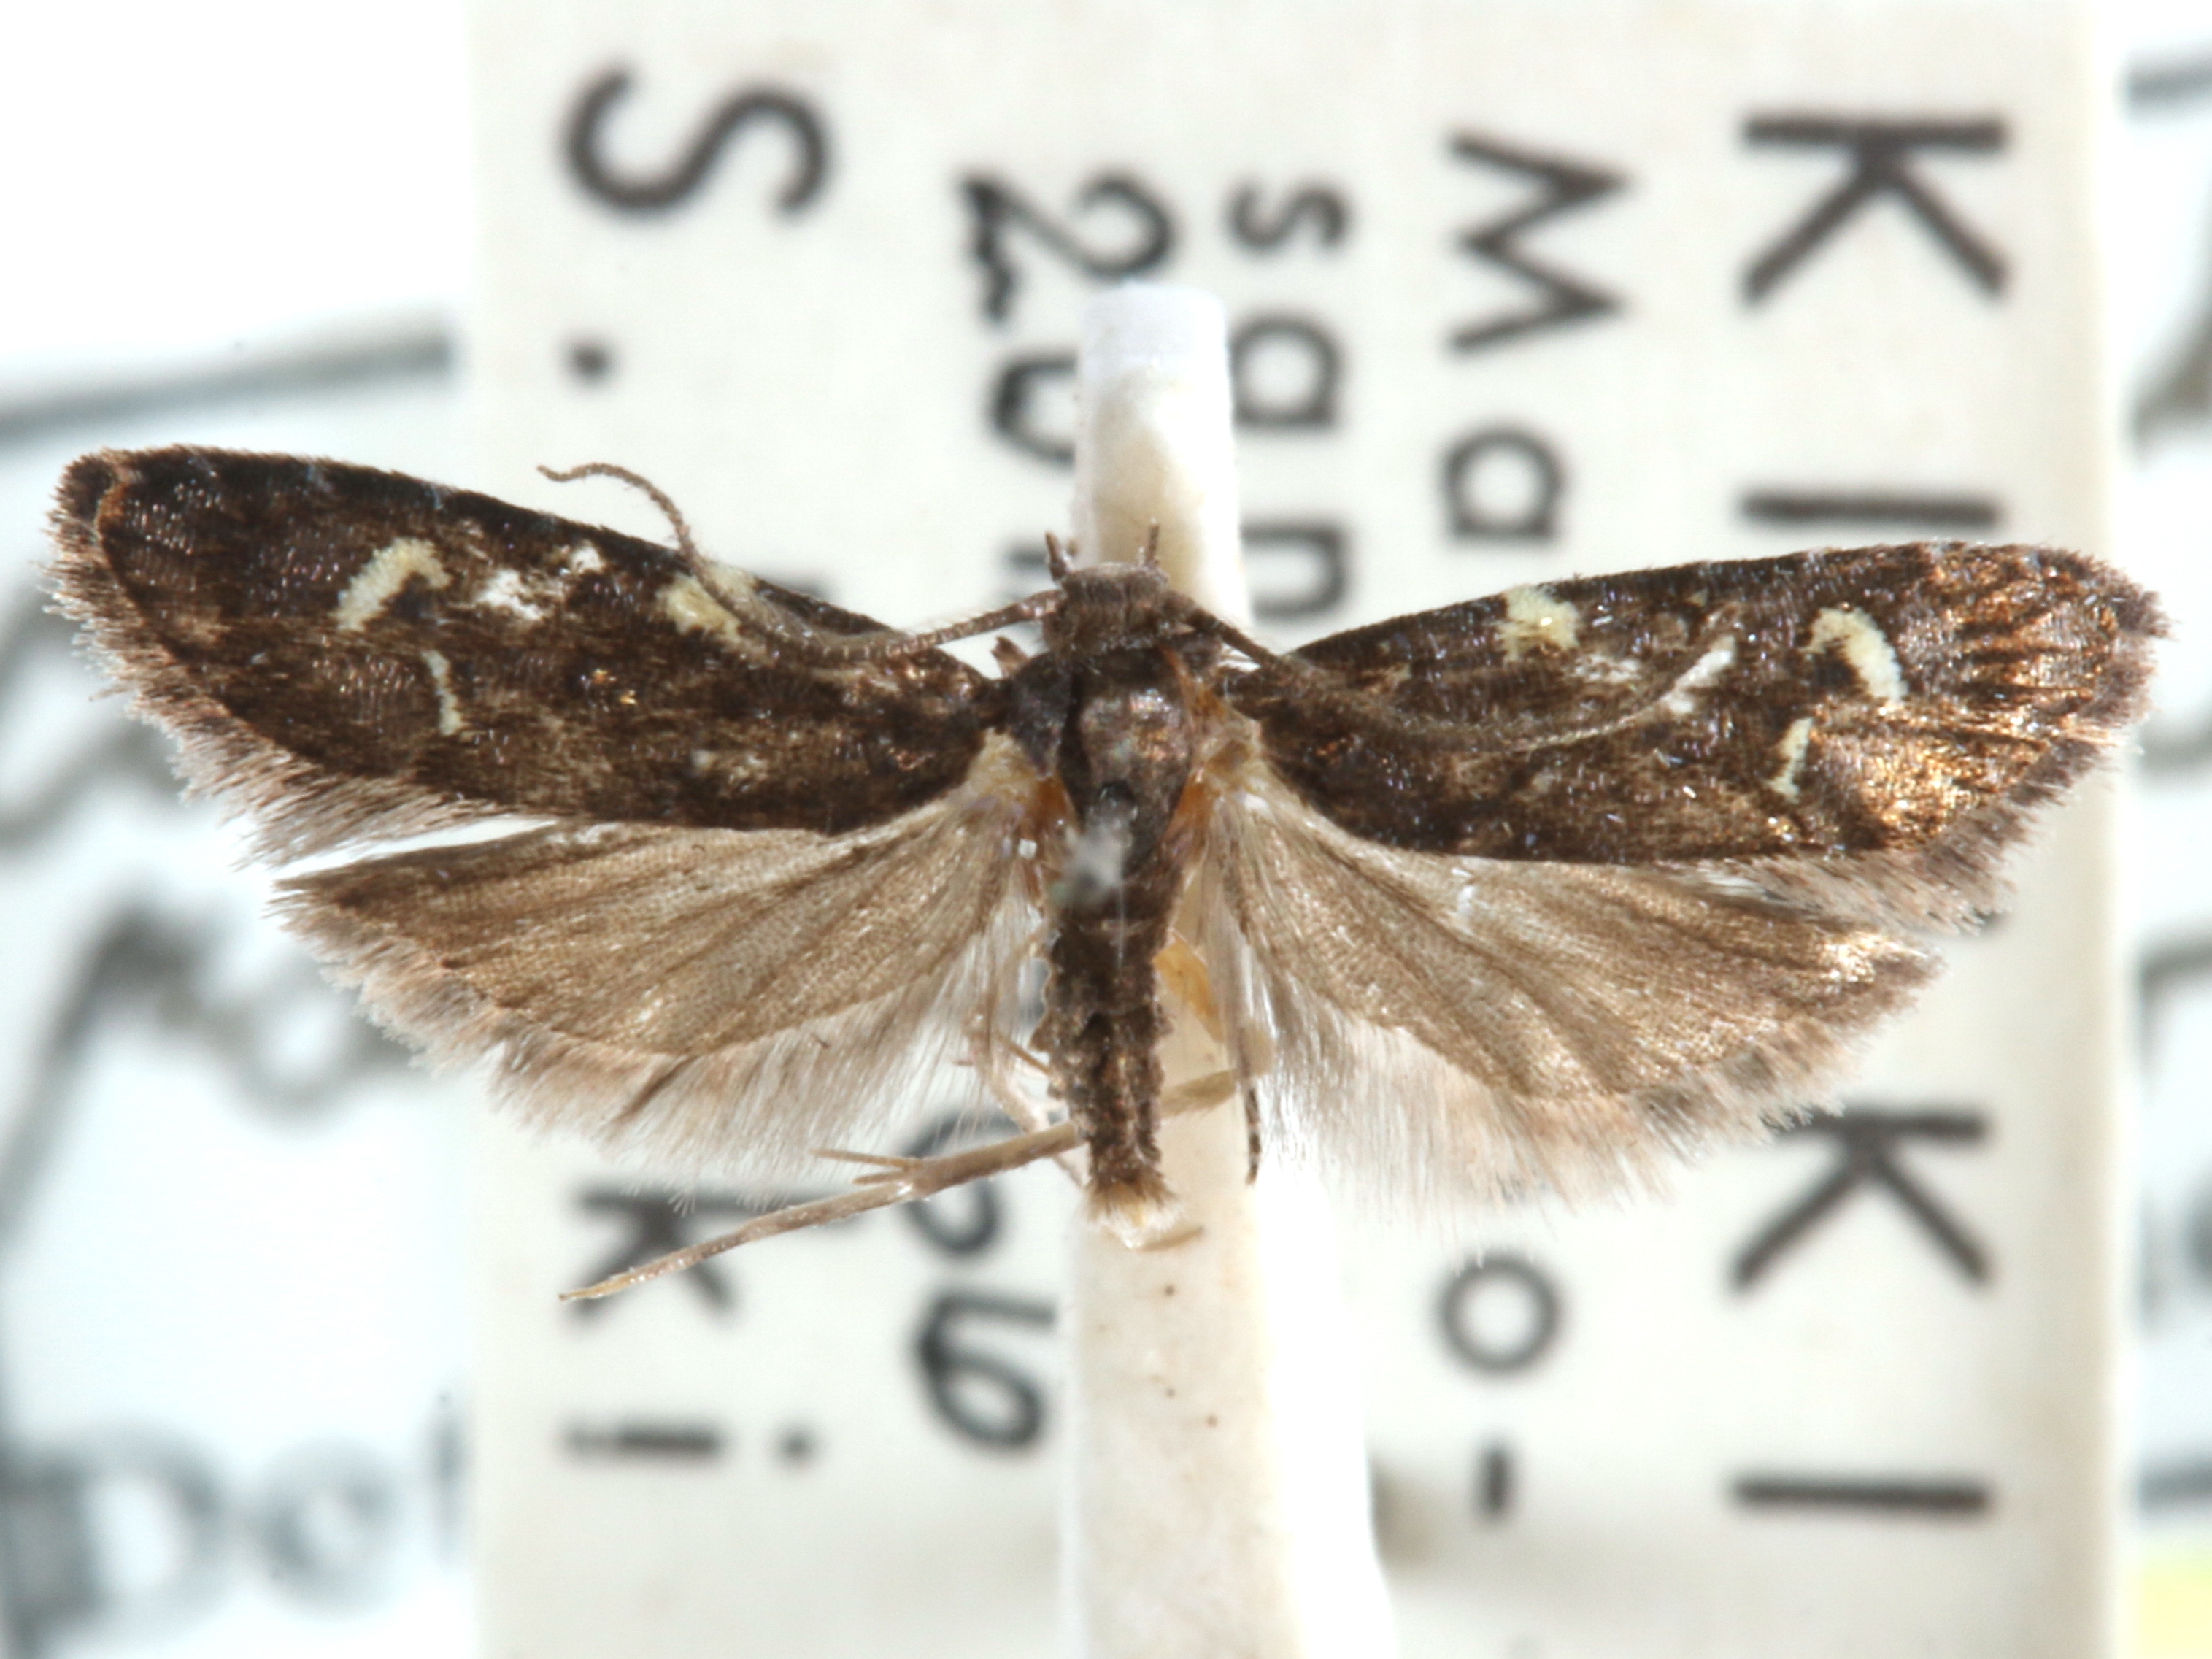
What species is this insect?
Commatarcha palaeosema
